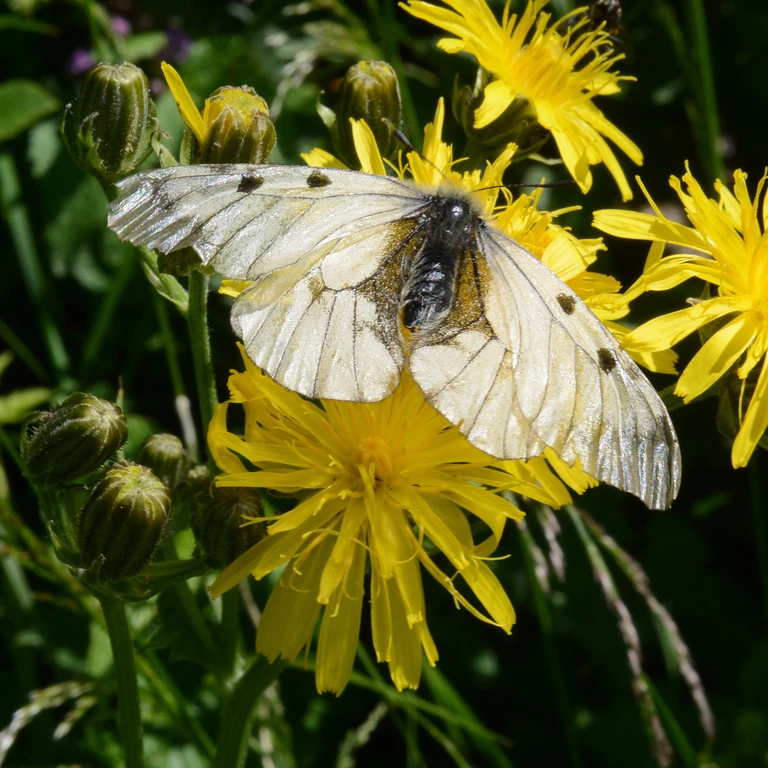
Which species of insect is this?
Parnassius mnemosyne
